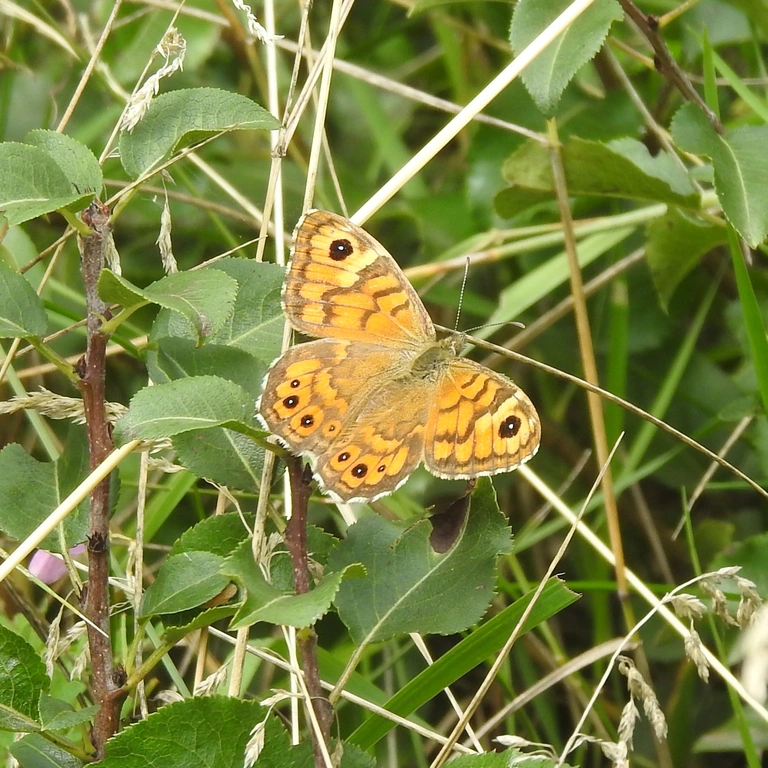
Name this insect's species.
Lasiommata megera (also Pararge megera)
